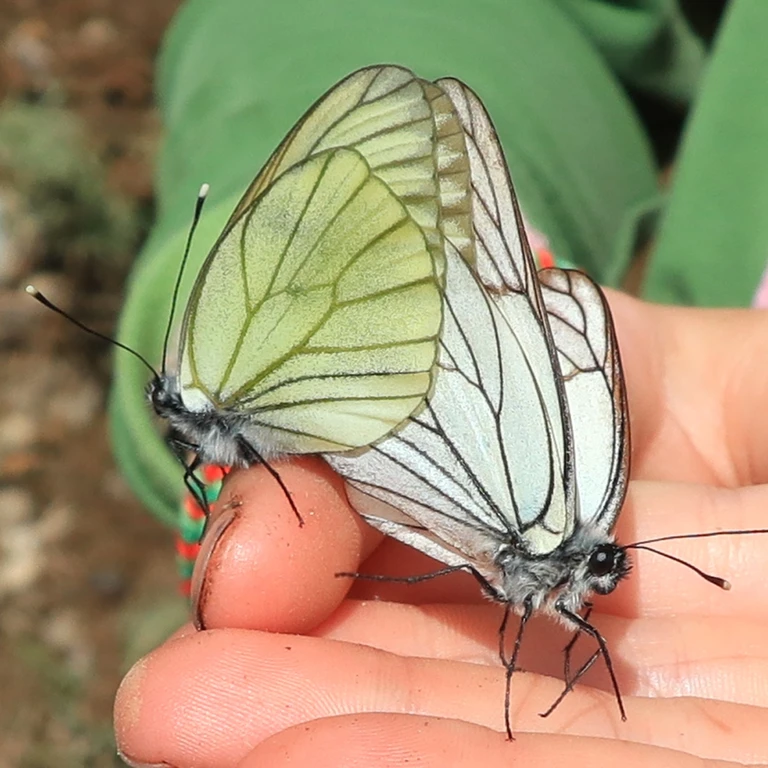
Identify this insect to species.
Aporia crataegi
